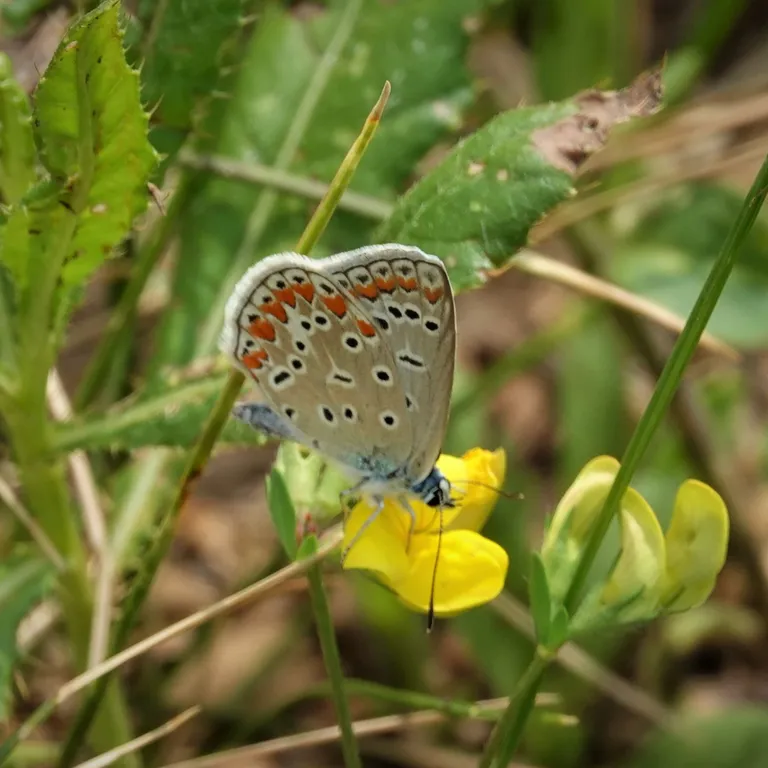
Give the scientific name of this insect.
Polyommatus icarus
